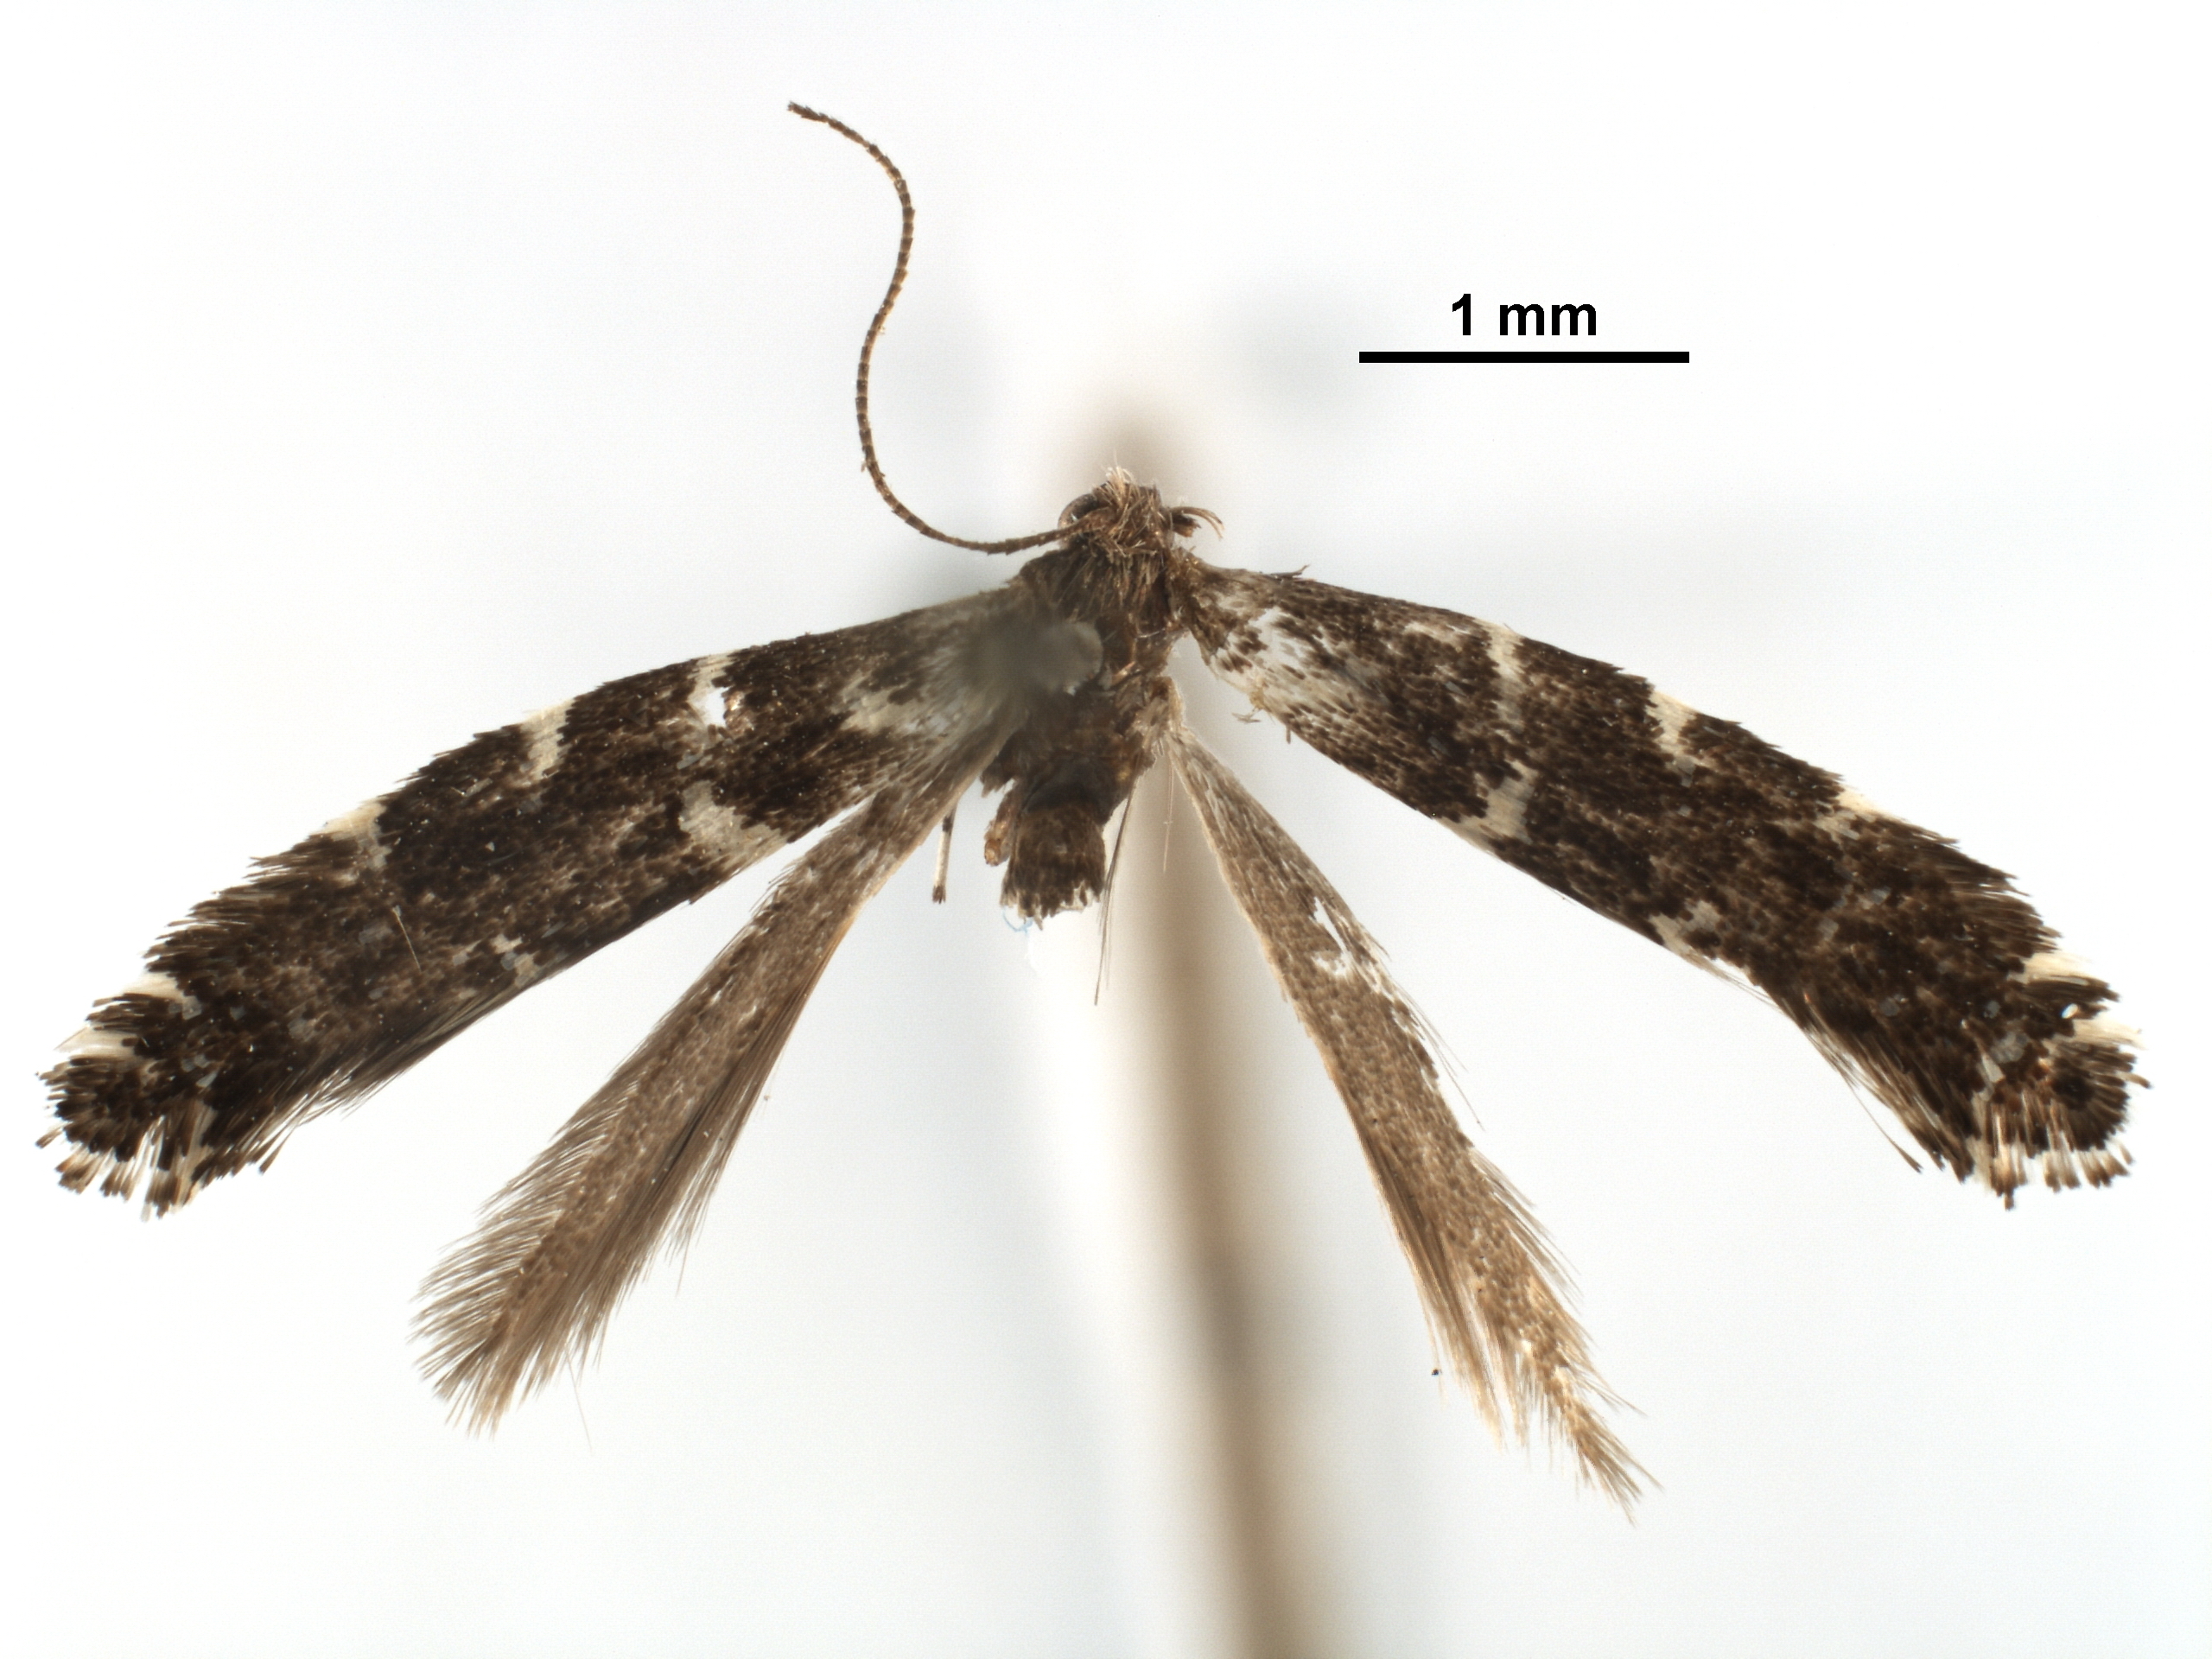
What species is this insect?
Parornix solitariella
